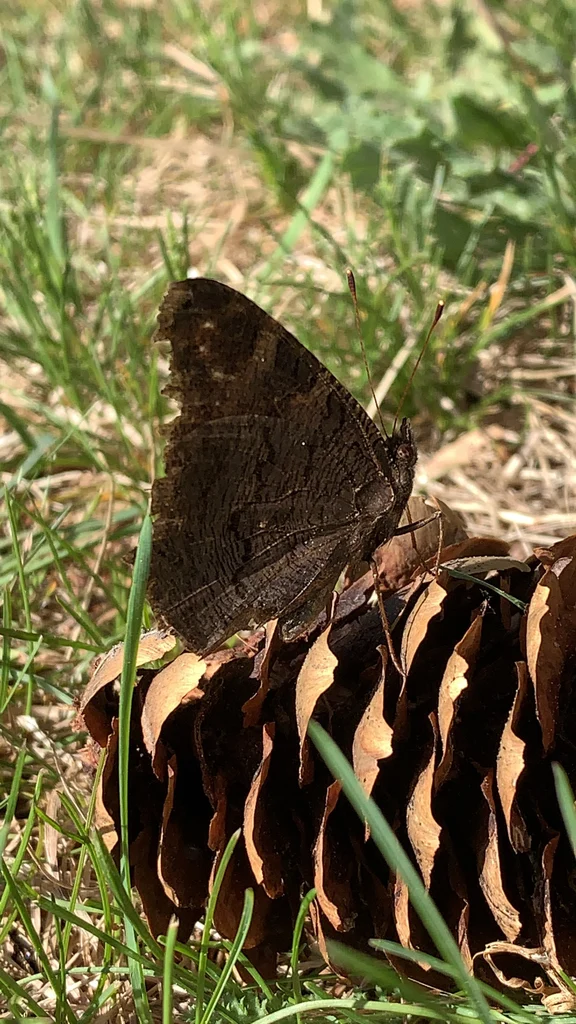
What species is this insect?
Aglais io
